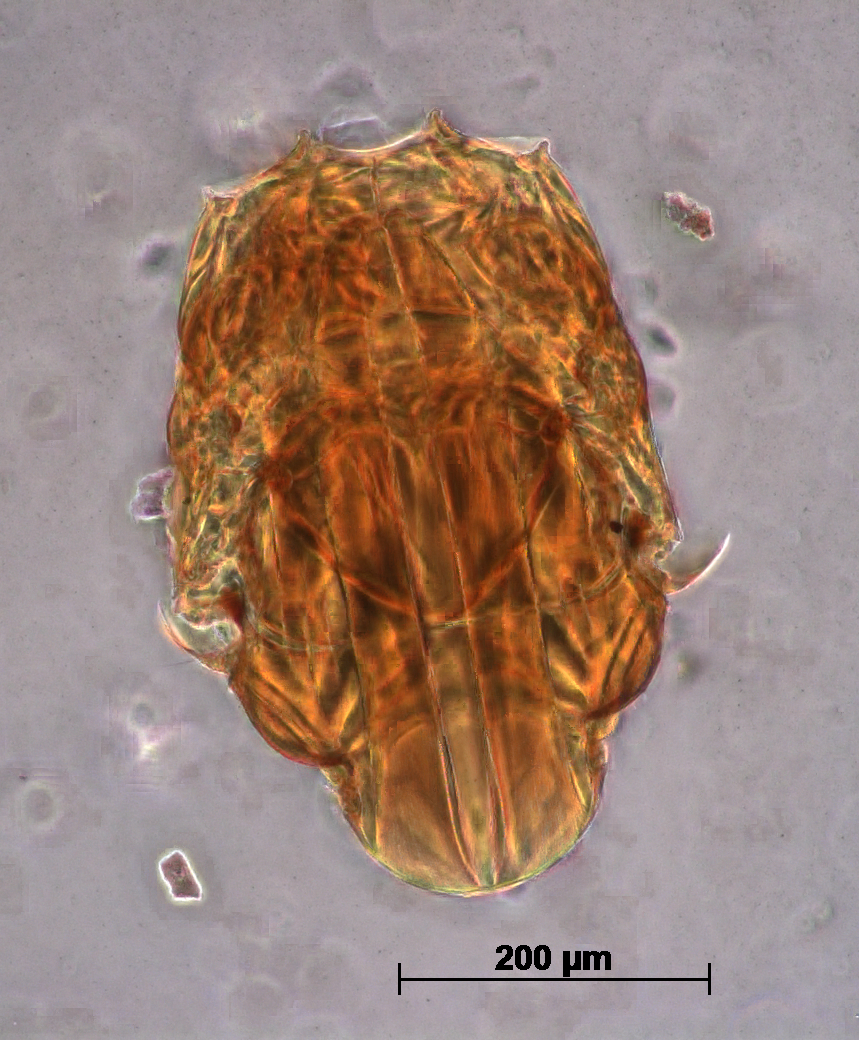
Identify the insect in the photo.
Chaetospilisca indica
